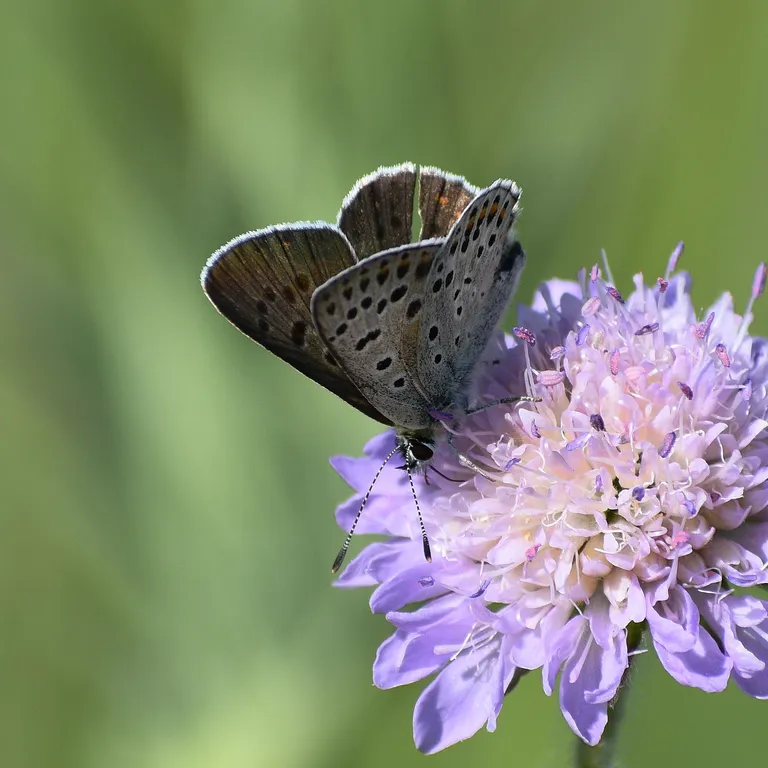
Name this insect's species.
Lycaena tityrus (also Loweia tityrus)
